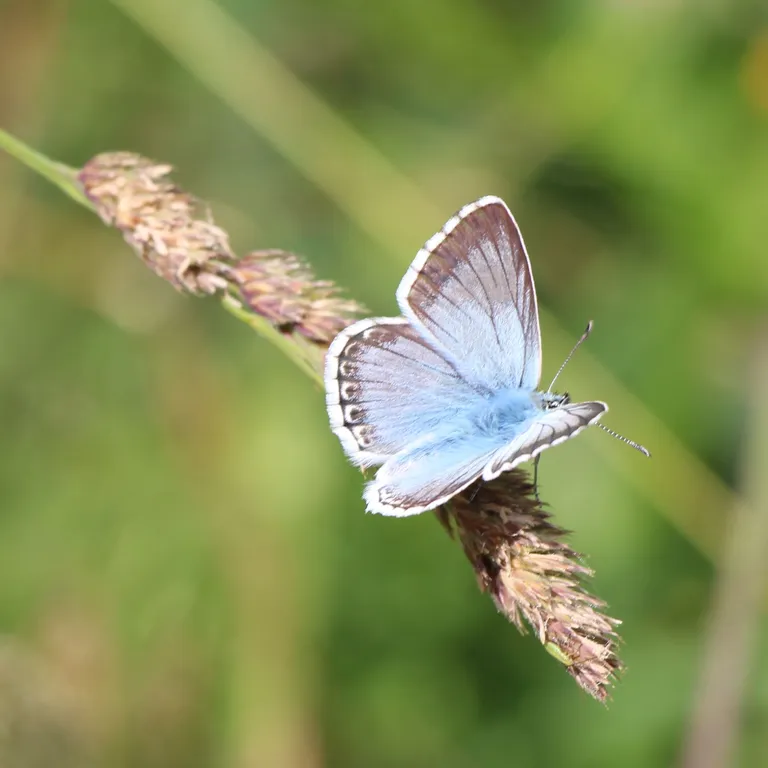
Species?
Lysandra coridon
